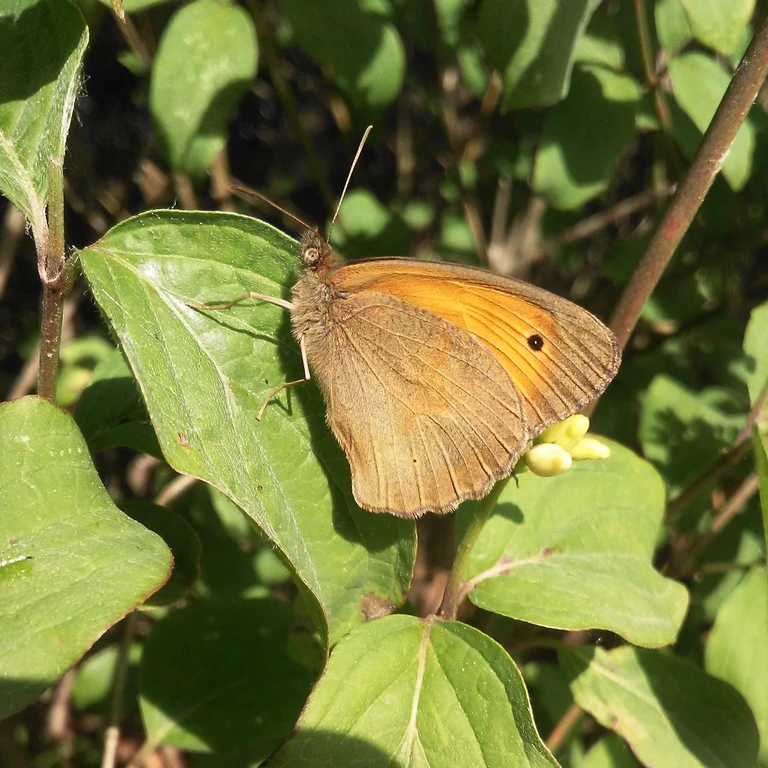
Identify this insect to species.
Maniola jurtina
